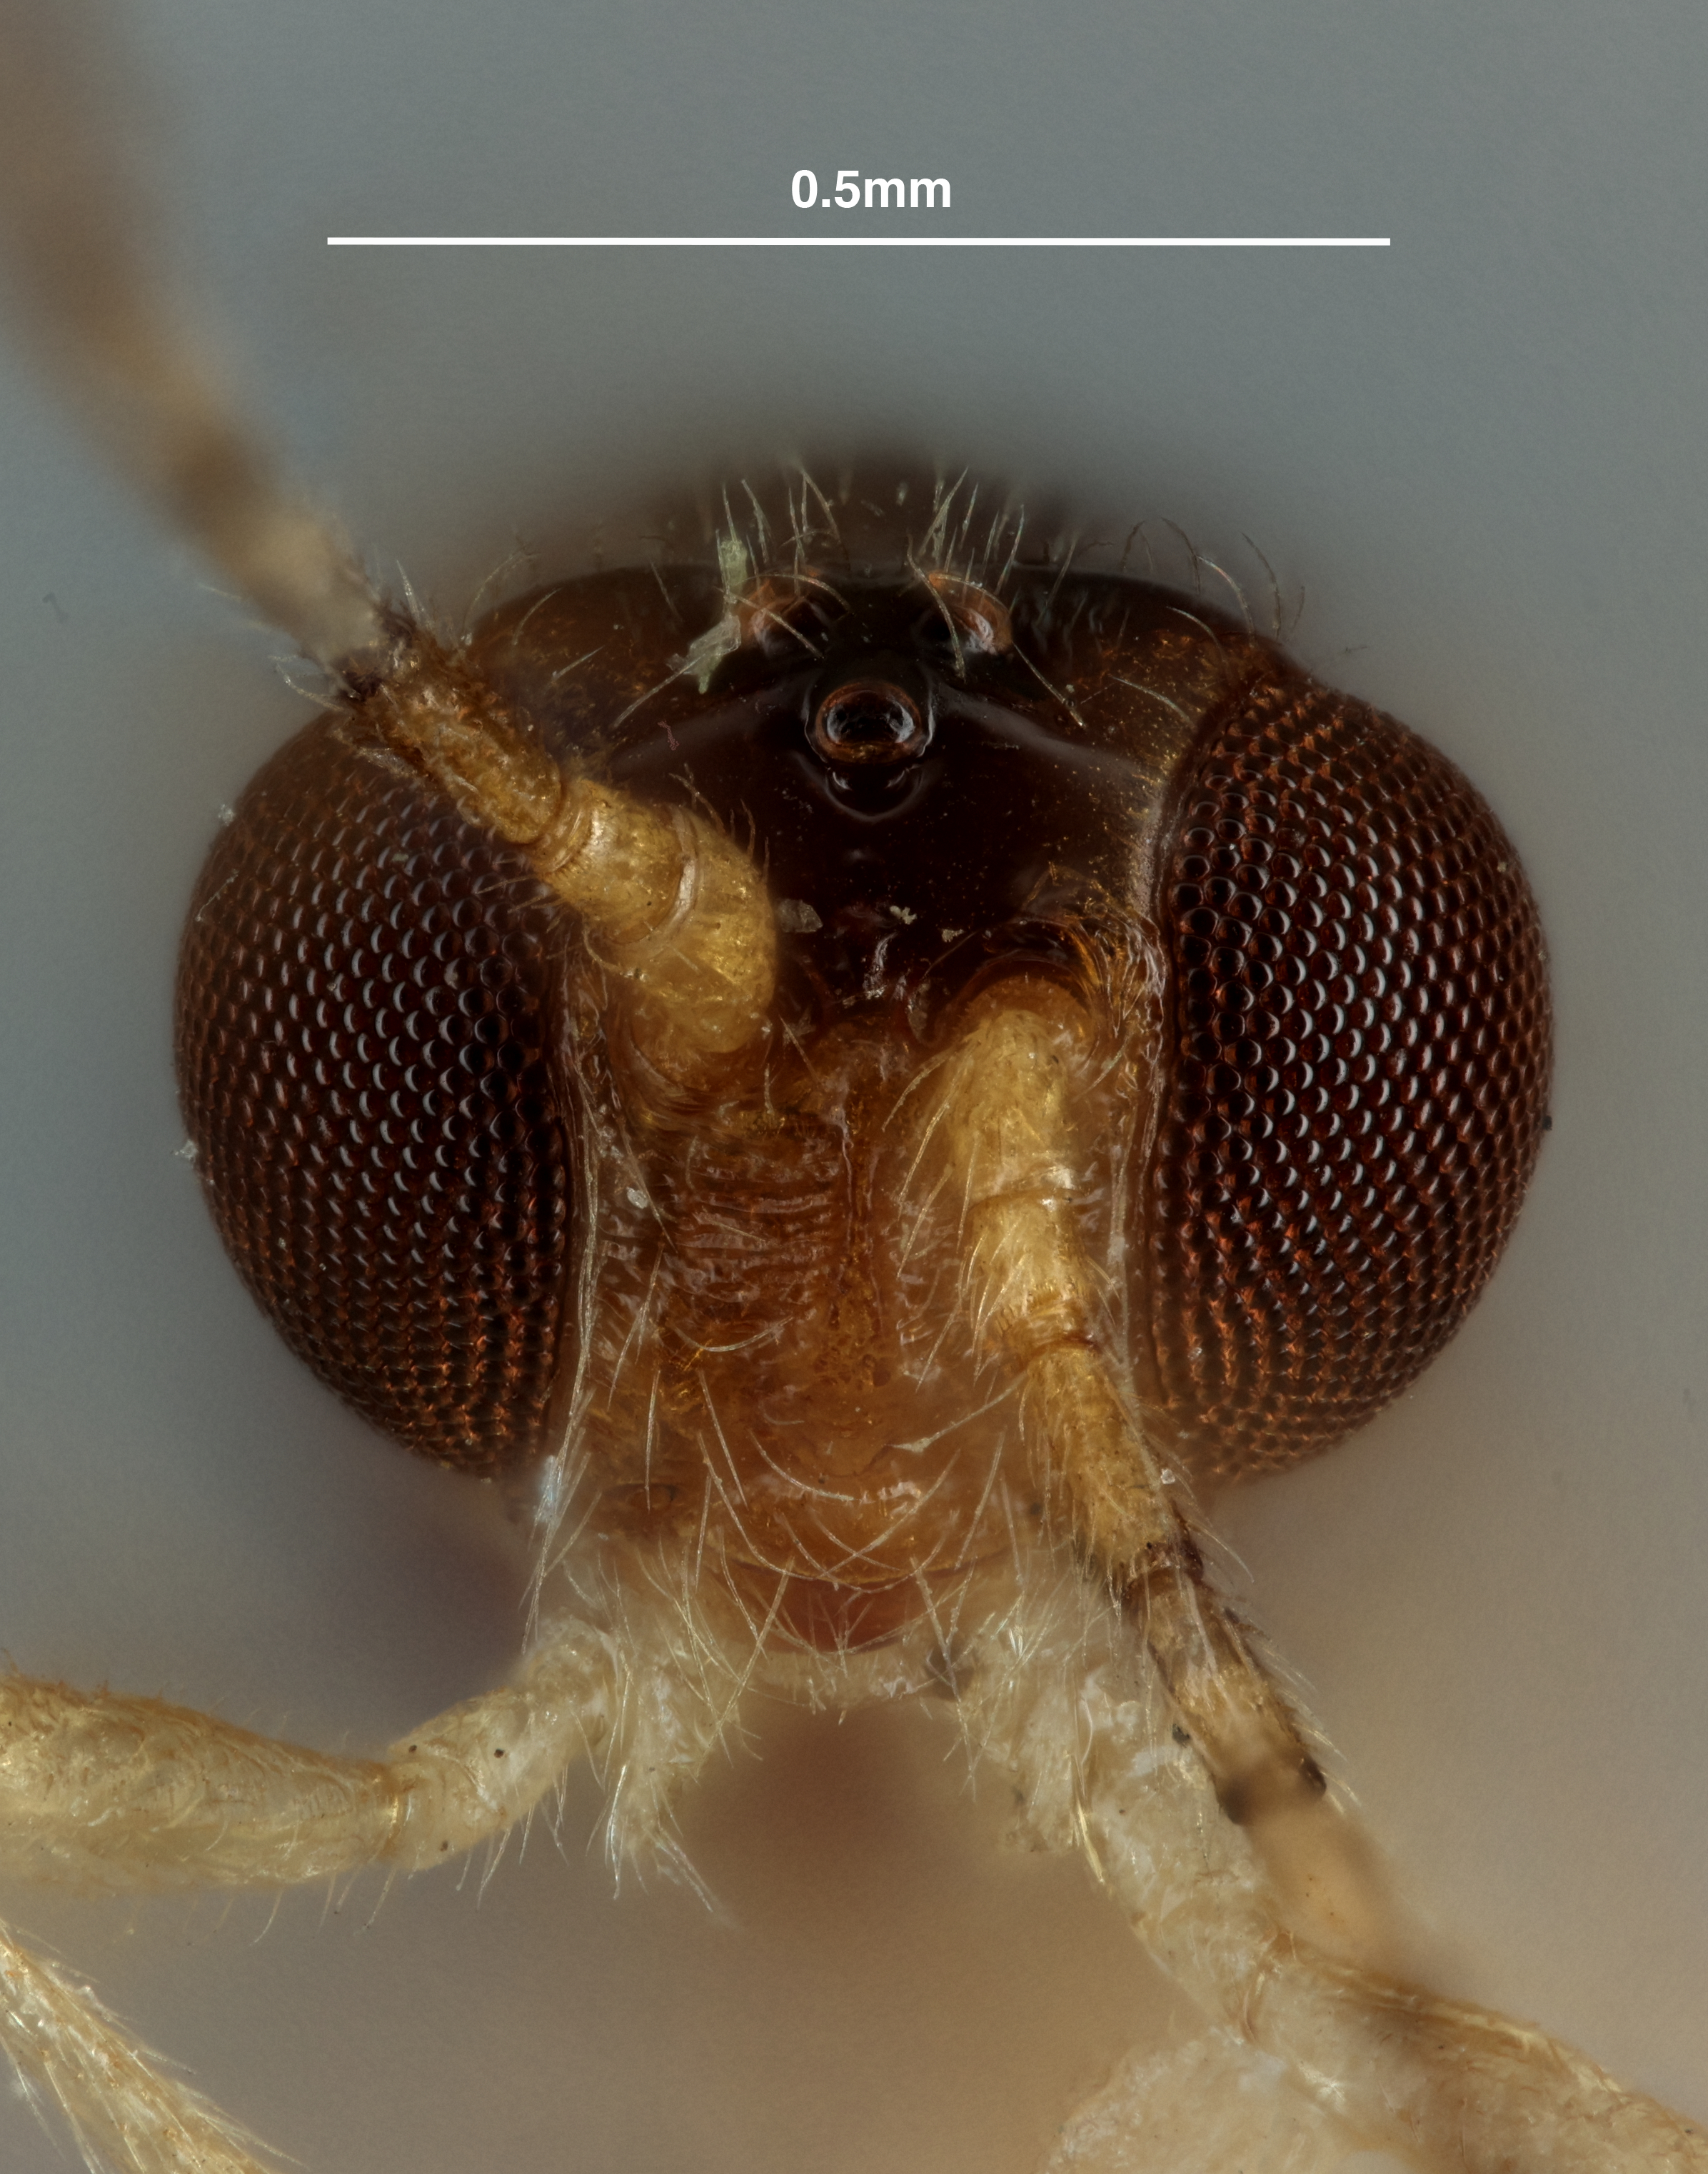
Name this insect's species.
Neopius inaequalis
